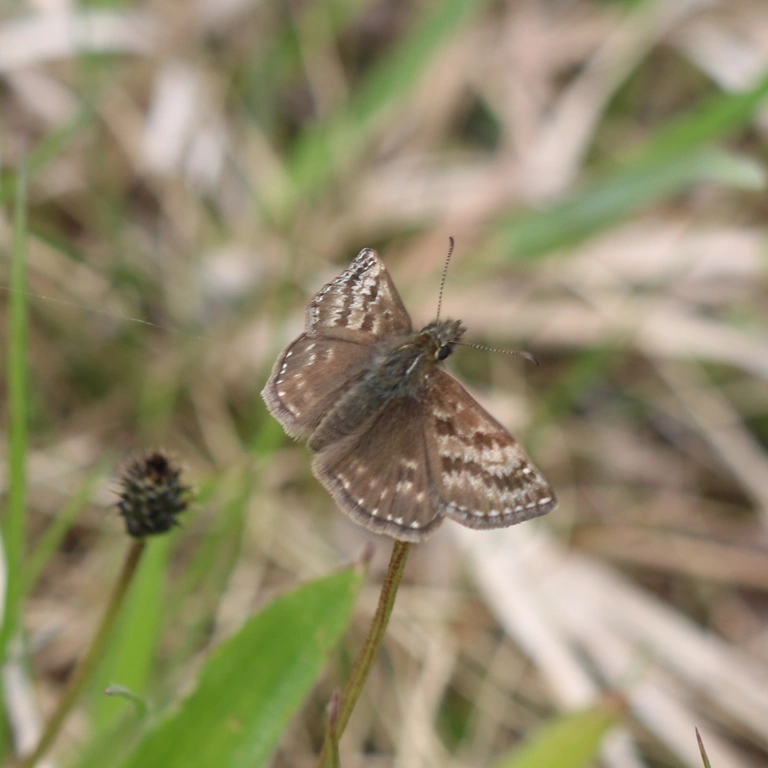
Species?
Erynnis tages
